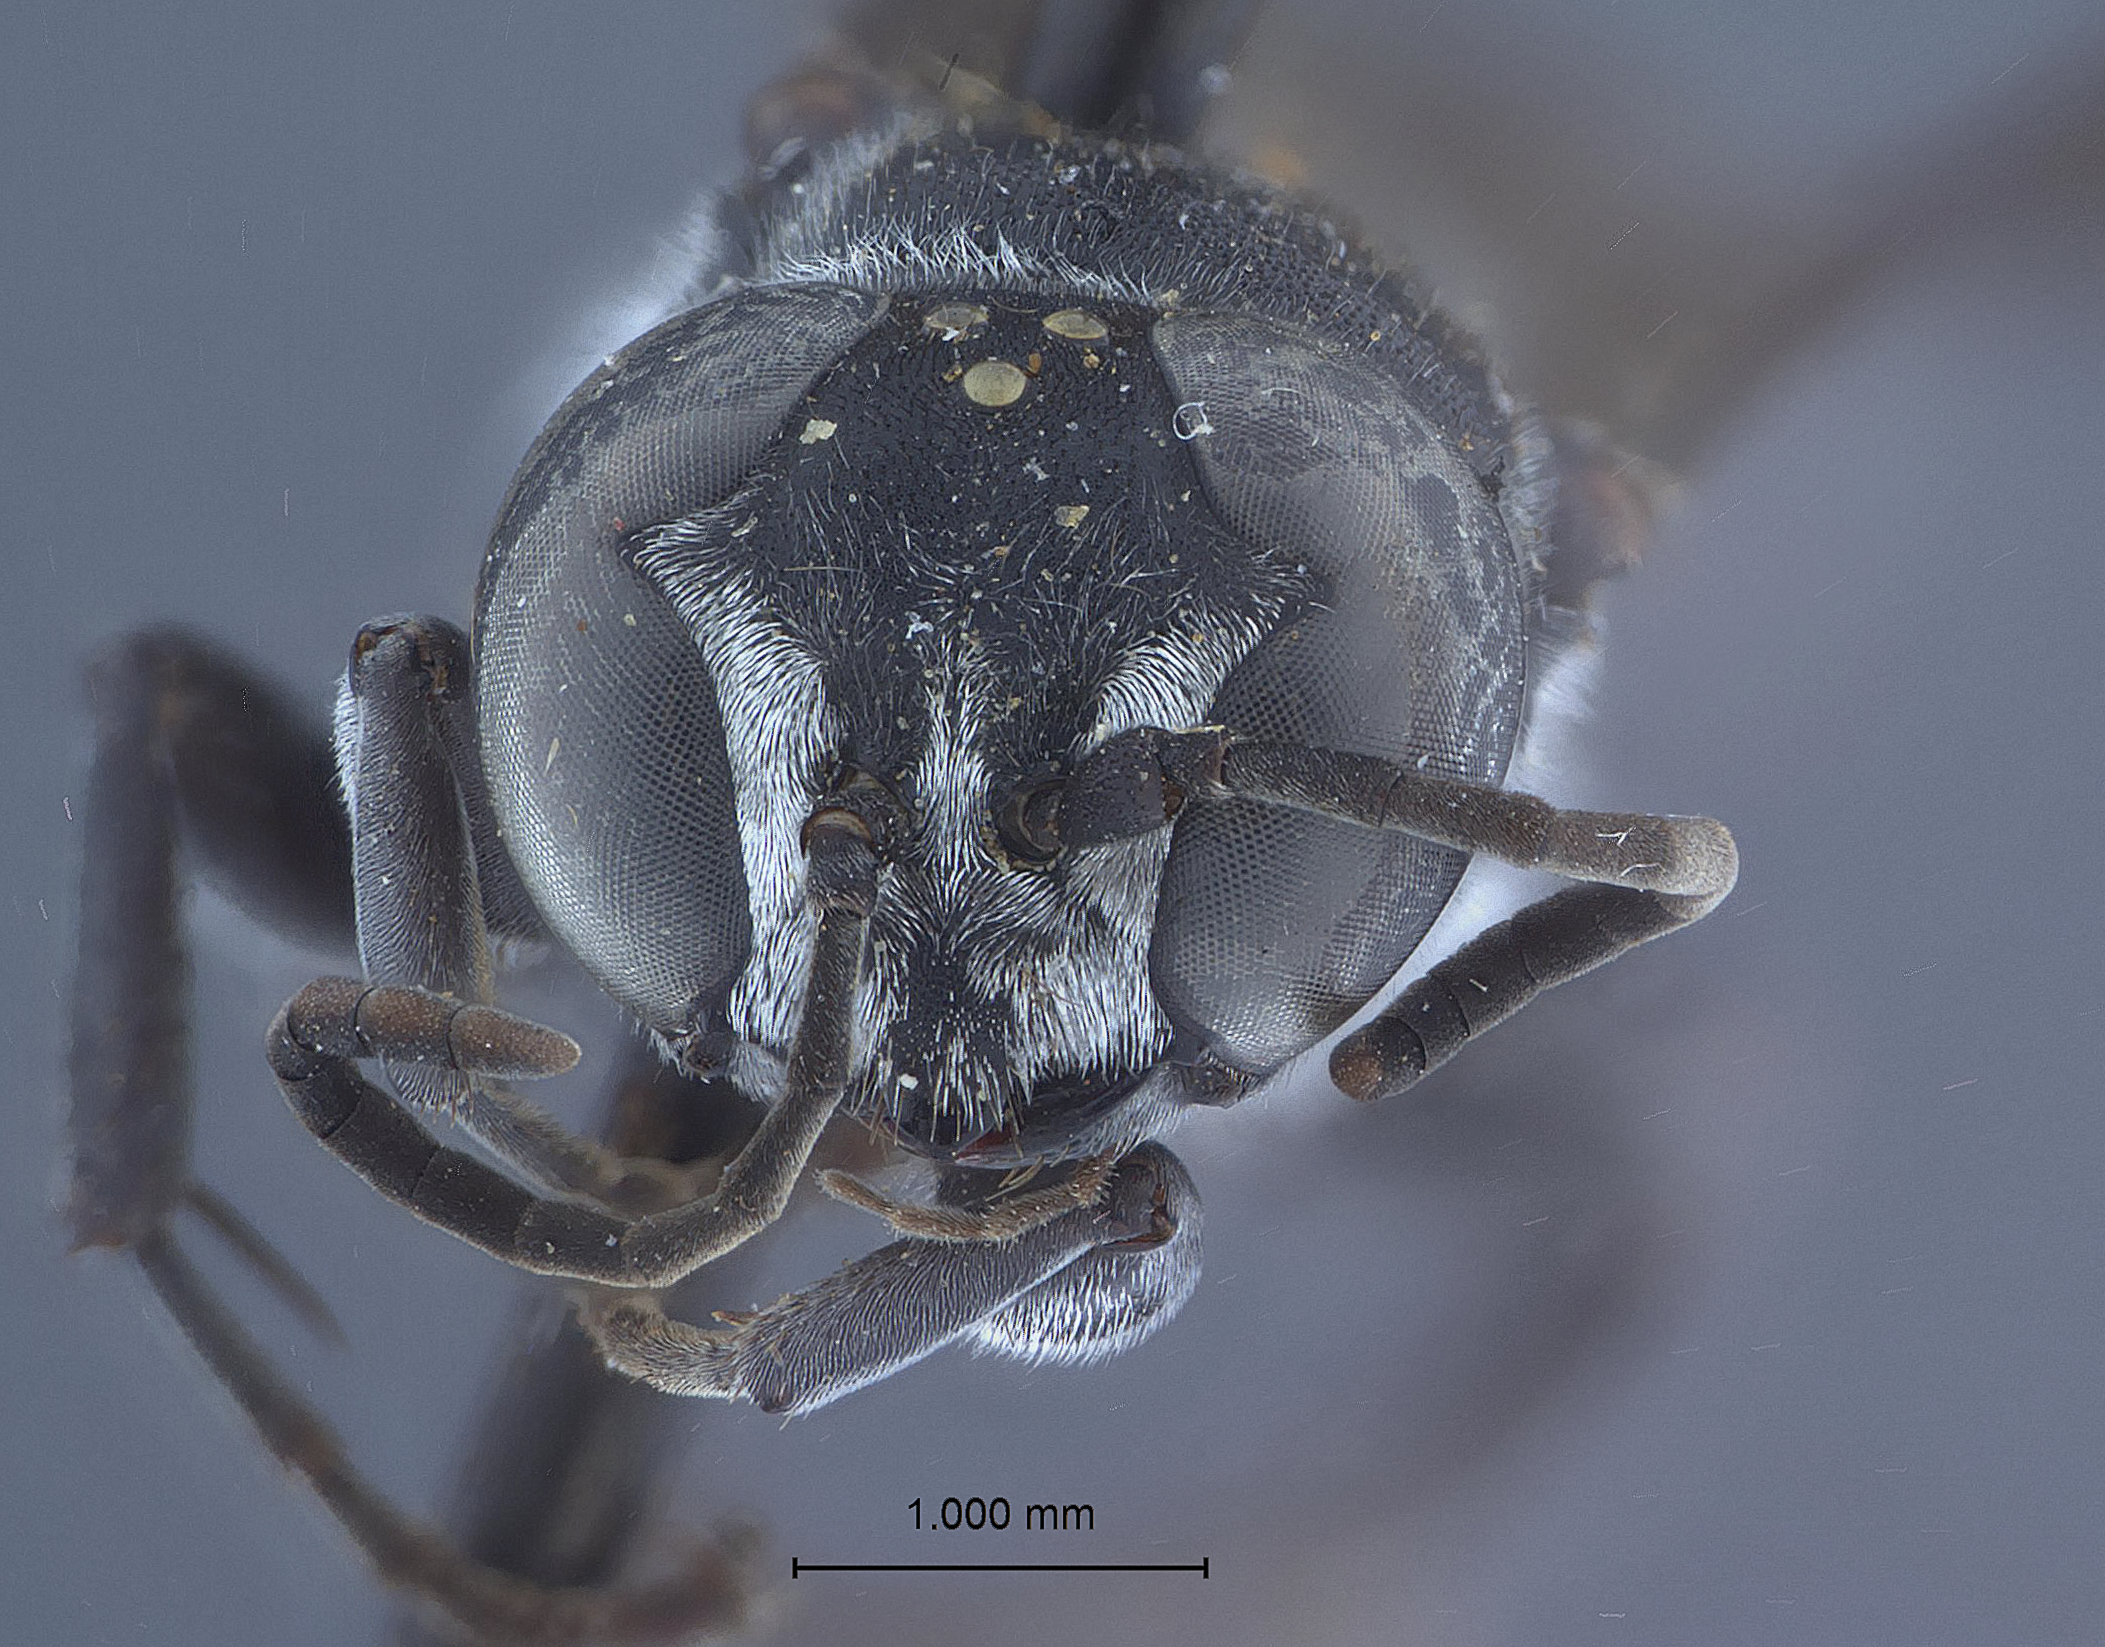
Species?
Pison novocaledonica
